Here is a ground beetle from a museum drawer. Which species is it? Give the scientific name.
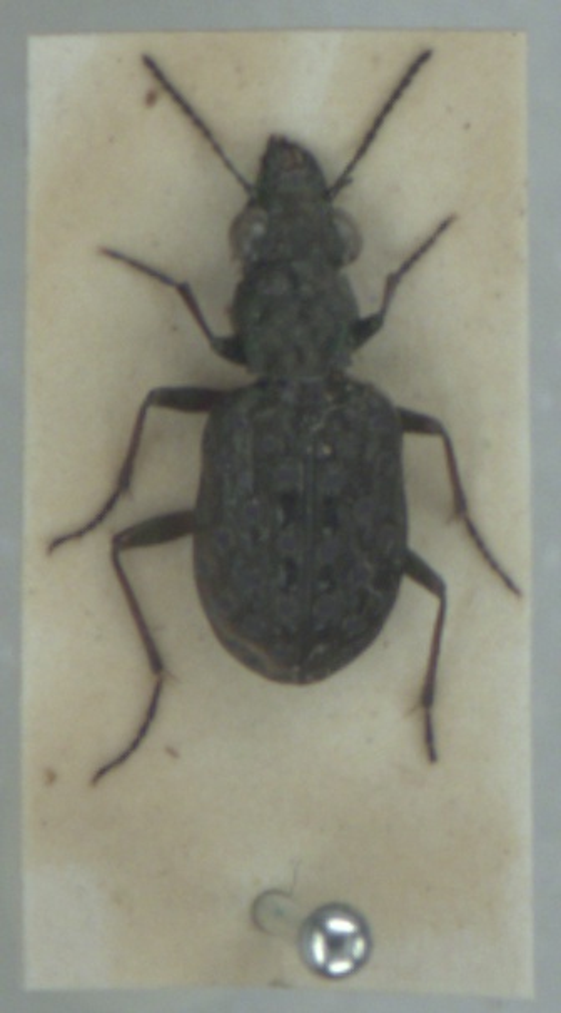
Elaphrus cupreus
